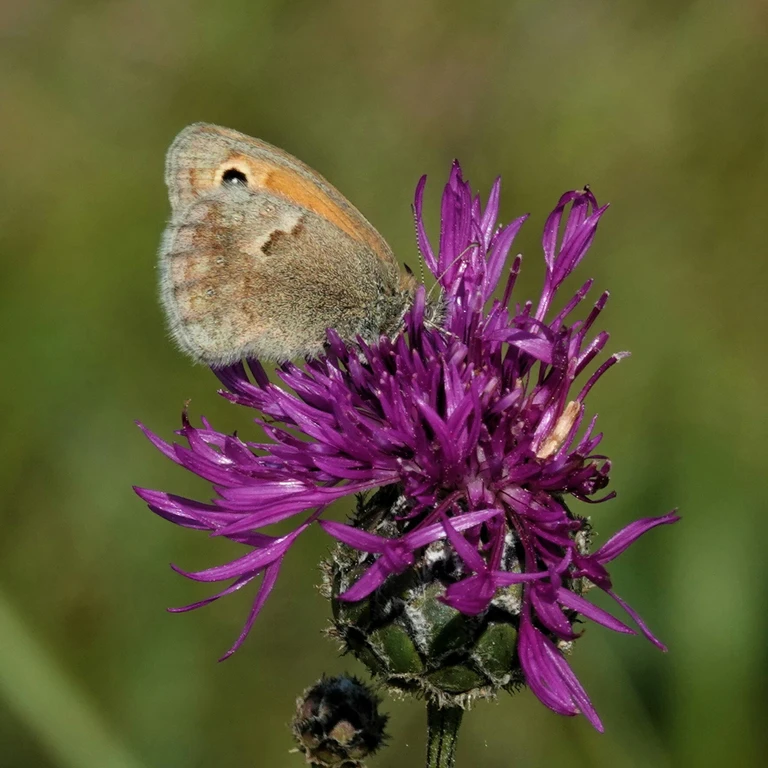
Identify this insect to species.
Coenonympha pamphilus
